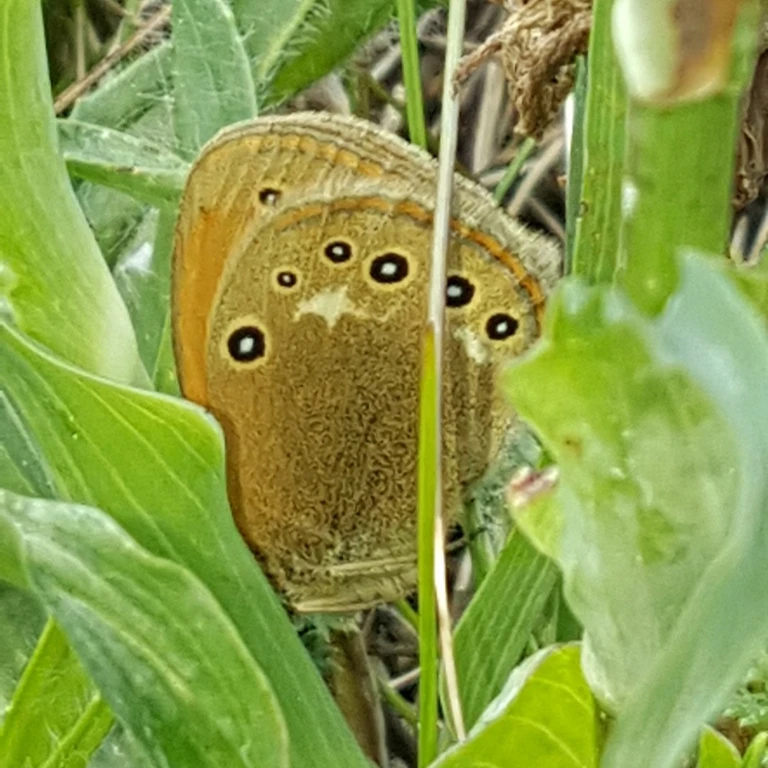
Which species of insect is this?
Coenonympha glycerion (also Coenonympha iphis)
